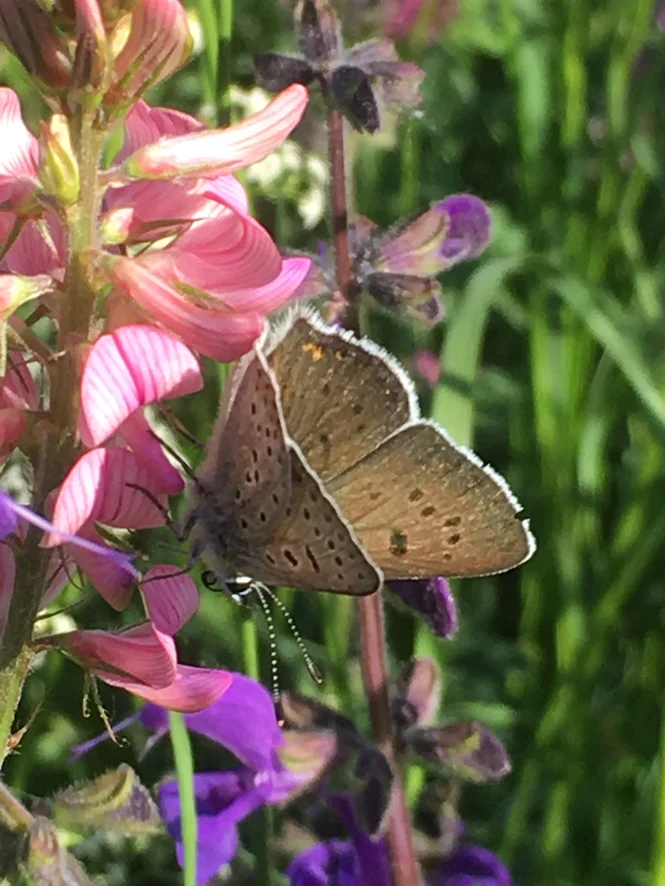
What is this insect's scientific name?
Lycaena tityrus (also Loweia tityrus)
